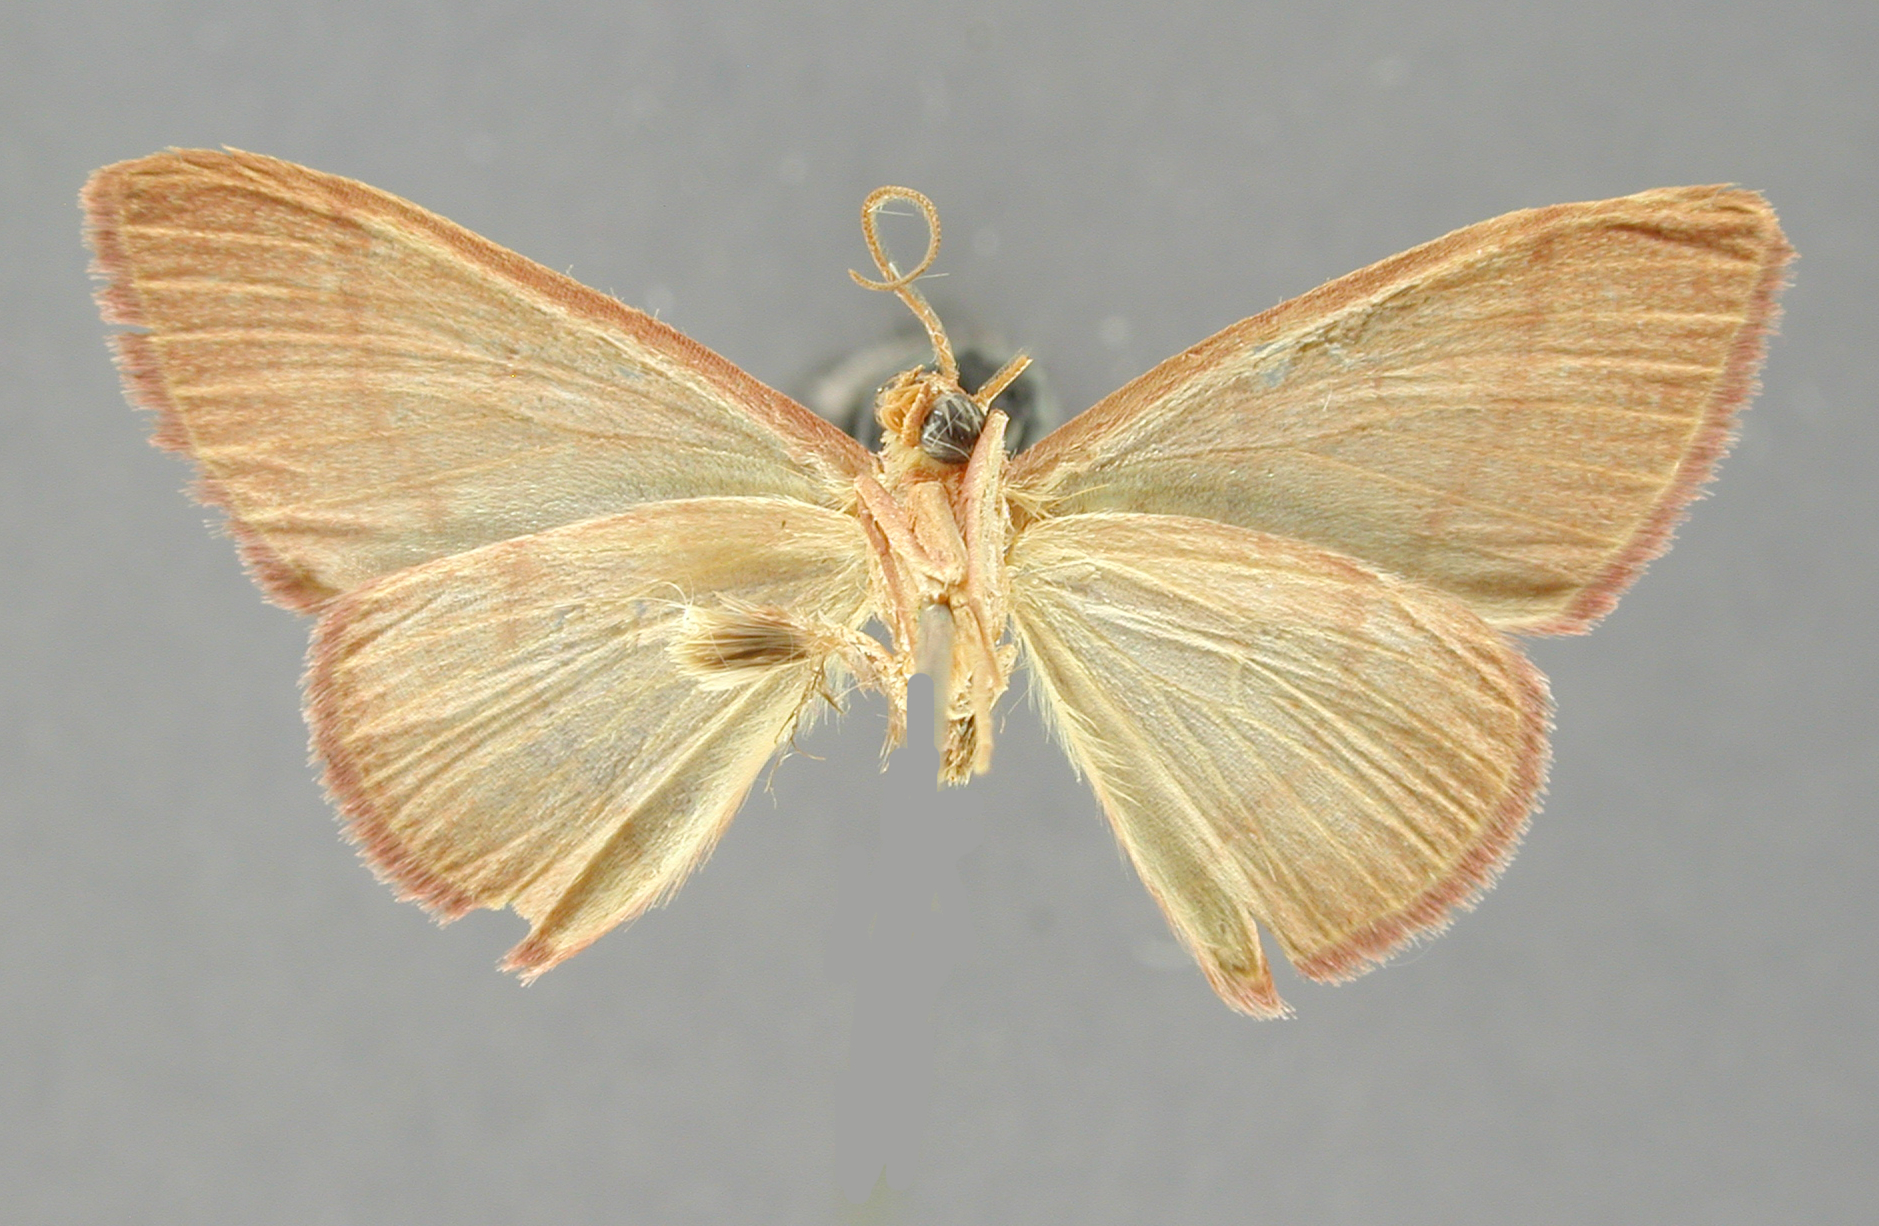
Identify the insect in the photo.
Dichromatopodia micipsa
